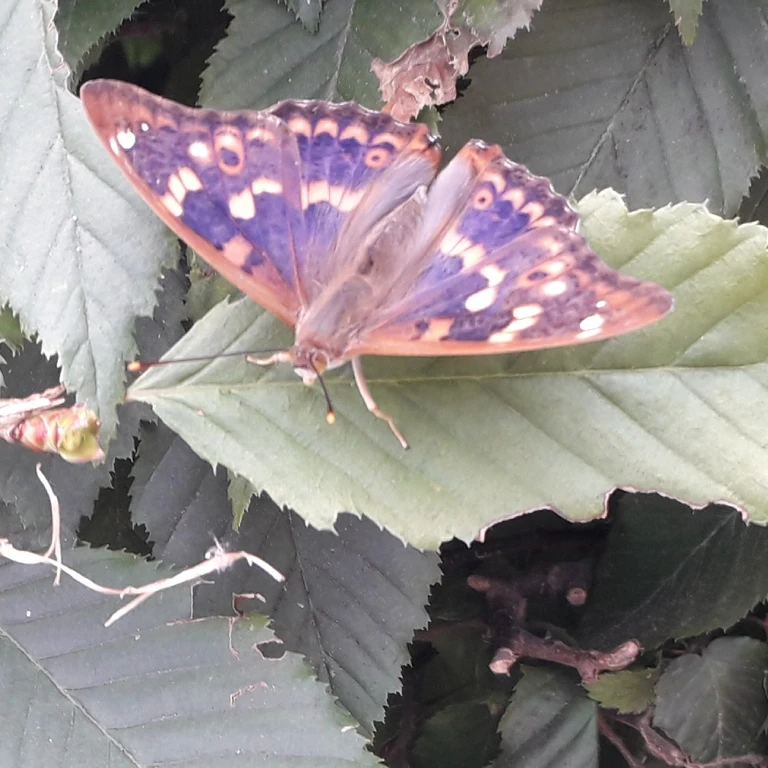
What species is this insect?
Apatura ilia
